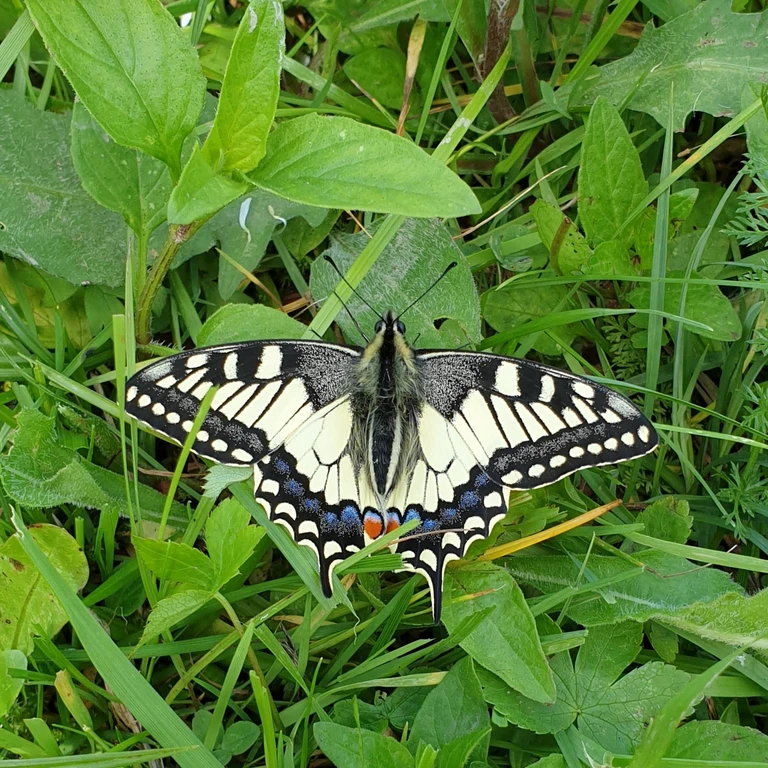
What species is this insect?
Papilio machaon
